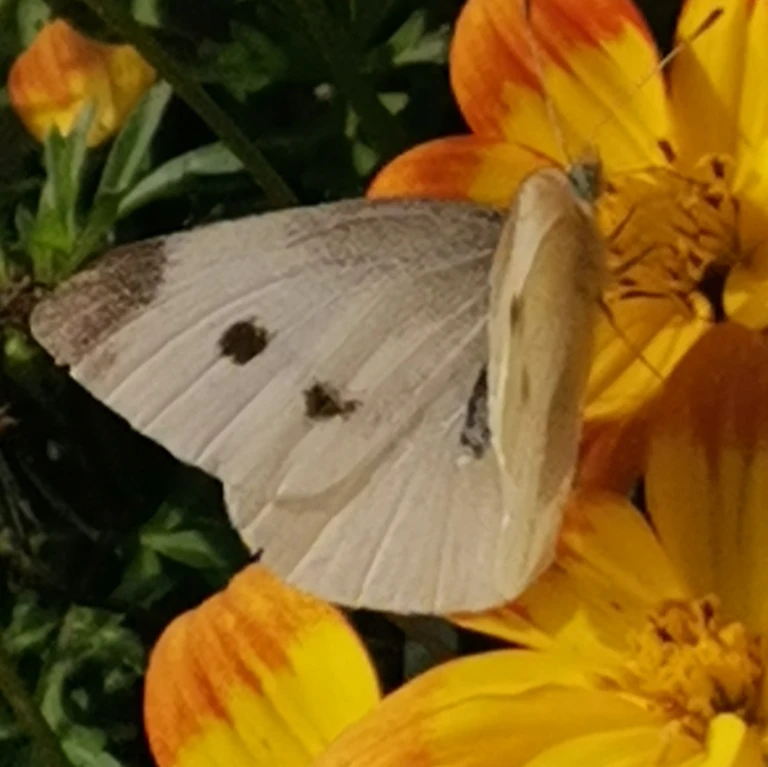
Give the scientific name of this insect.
Pieris rapae
